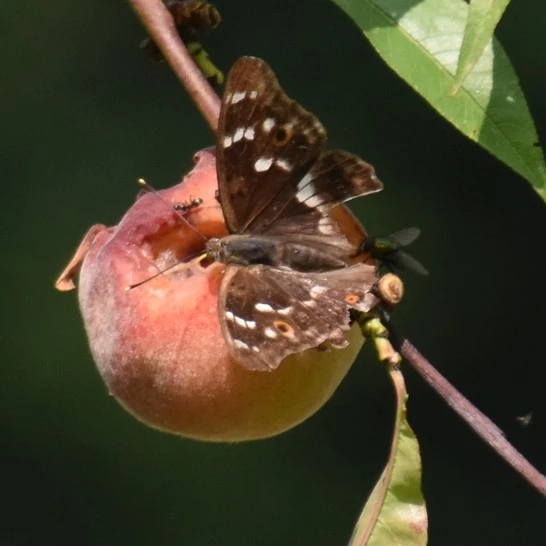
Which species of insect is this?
Apatura ilia
